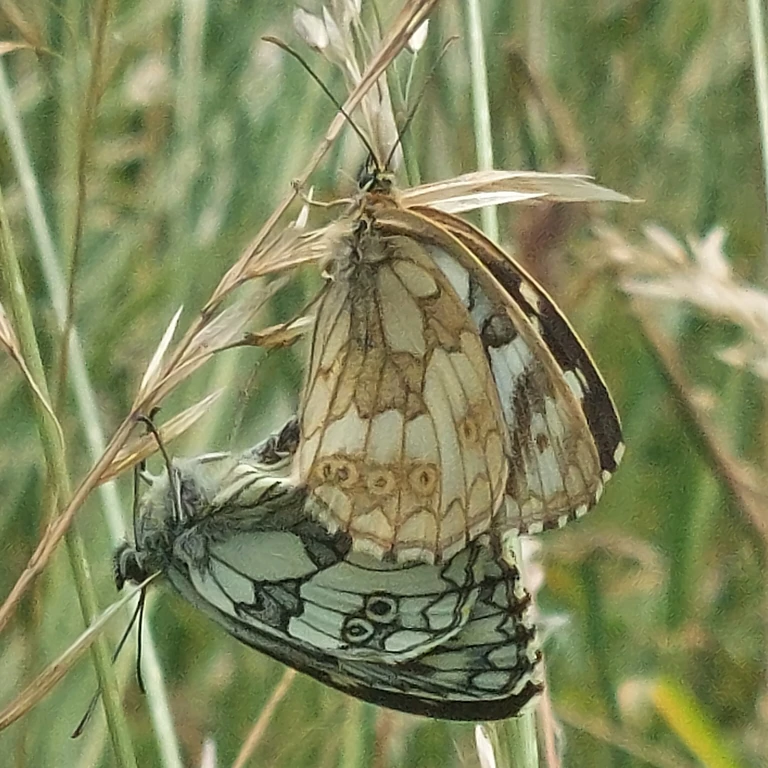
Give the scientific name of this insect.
Melanargia galathea
